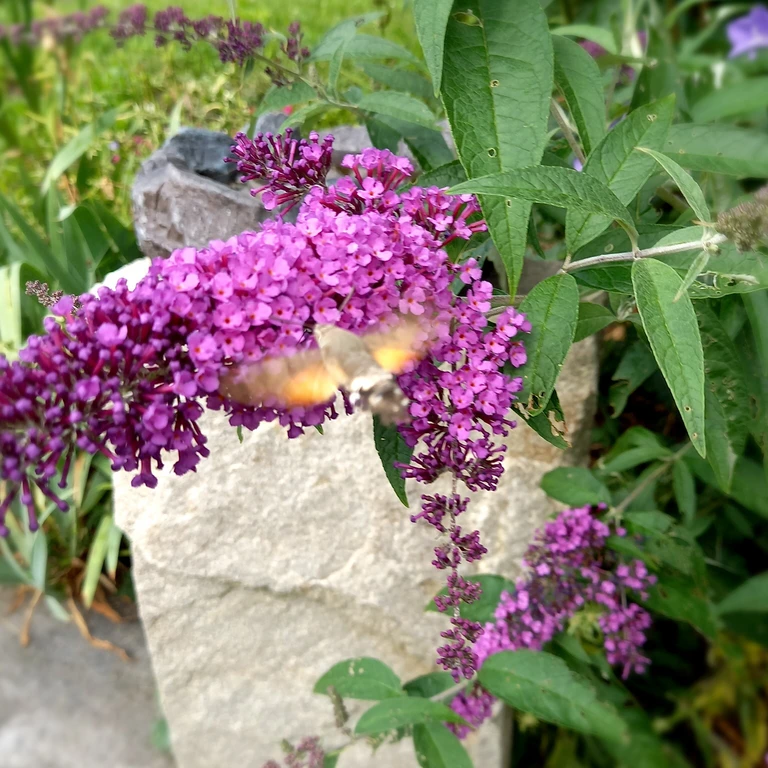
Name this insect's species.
Macroglossum stellatarum
